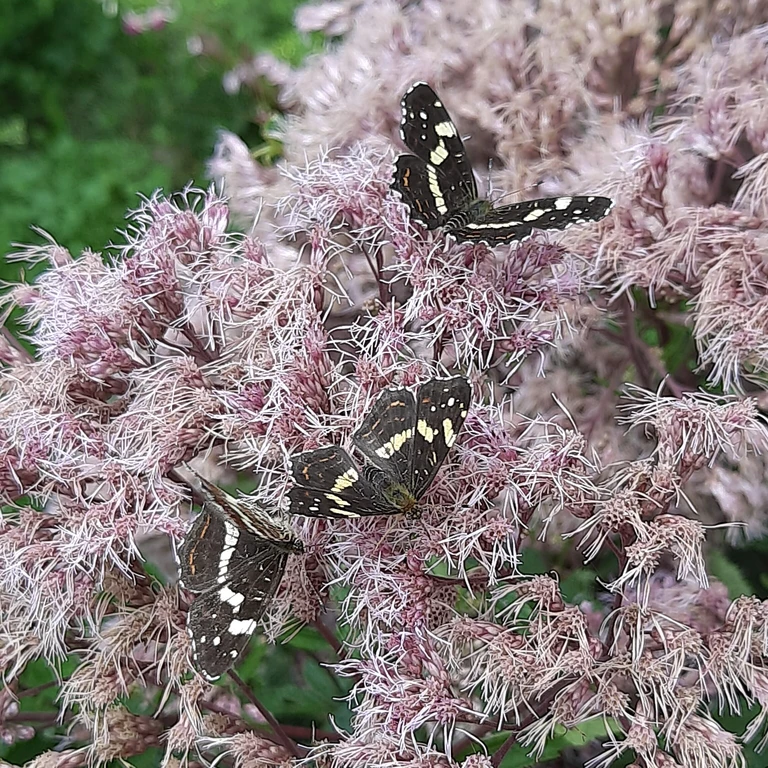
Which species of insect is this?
Araschnia levana
